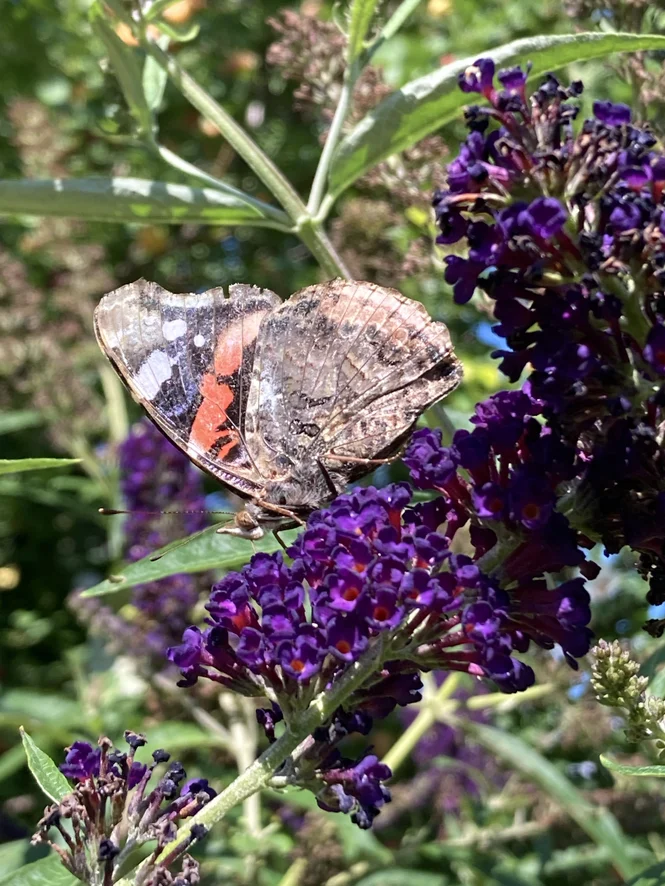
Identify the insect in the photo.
Vanessa atalanta
